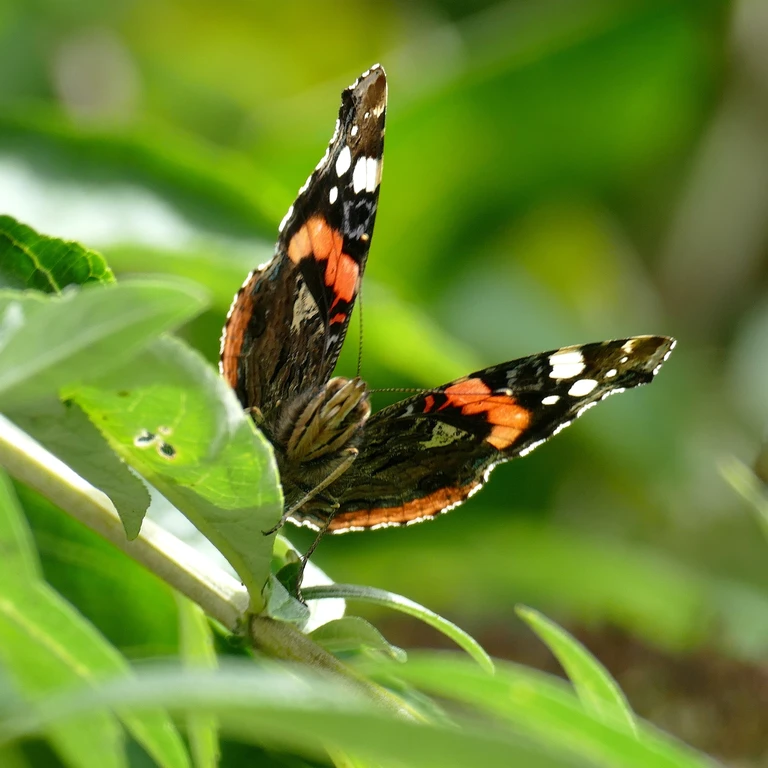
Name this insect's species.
Vanessa atalanta
